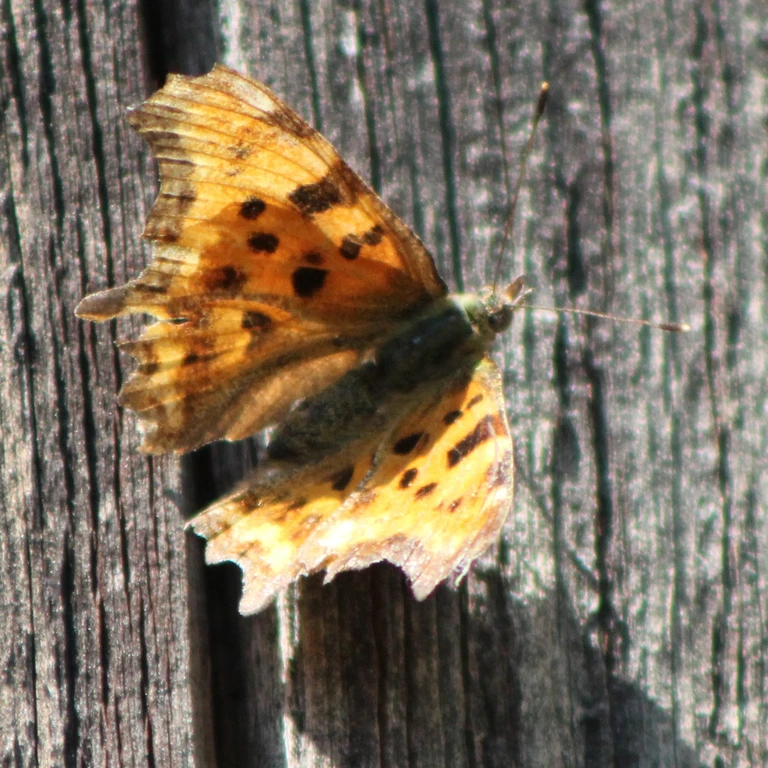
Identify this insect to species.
Polygonia c-album
